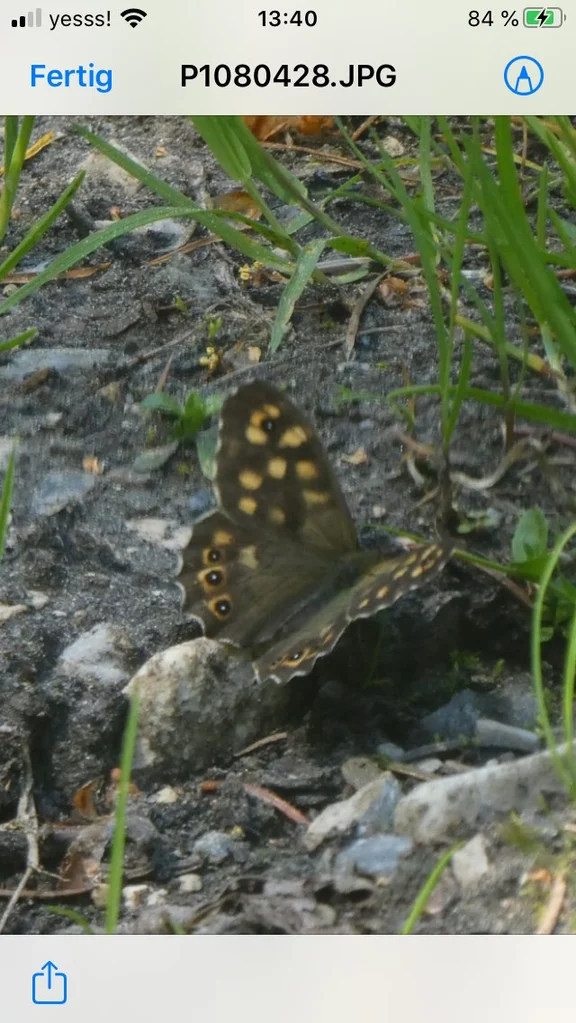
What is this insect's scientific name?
Pararge aegeria
